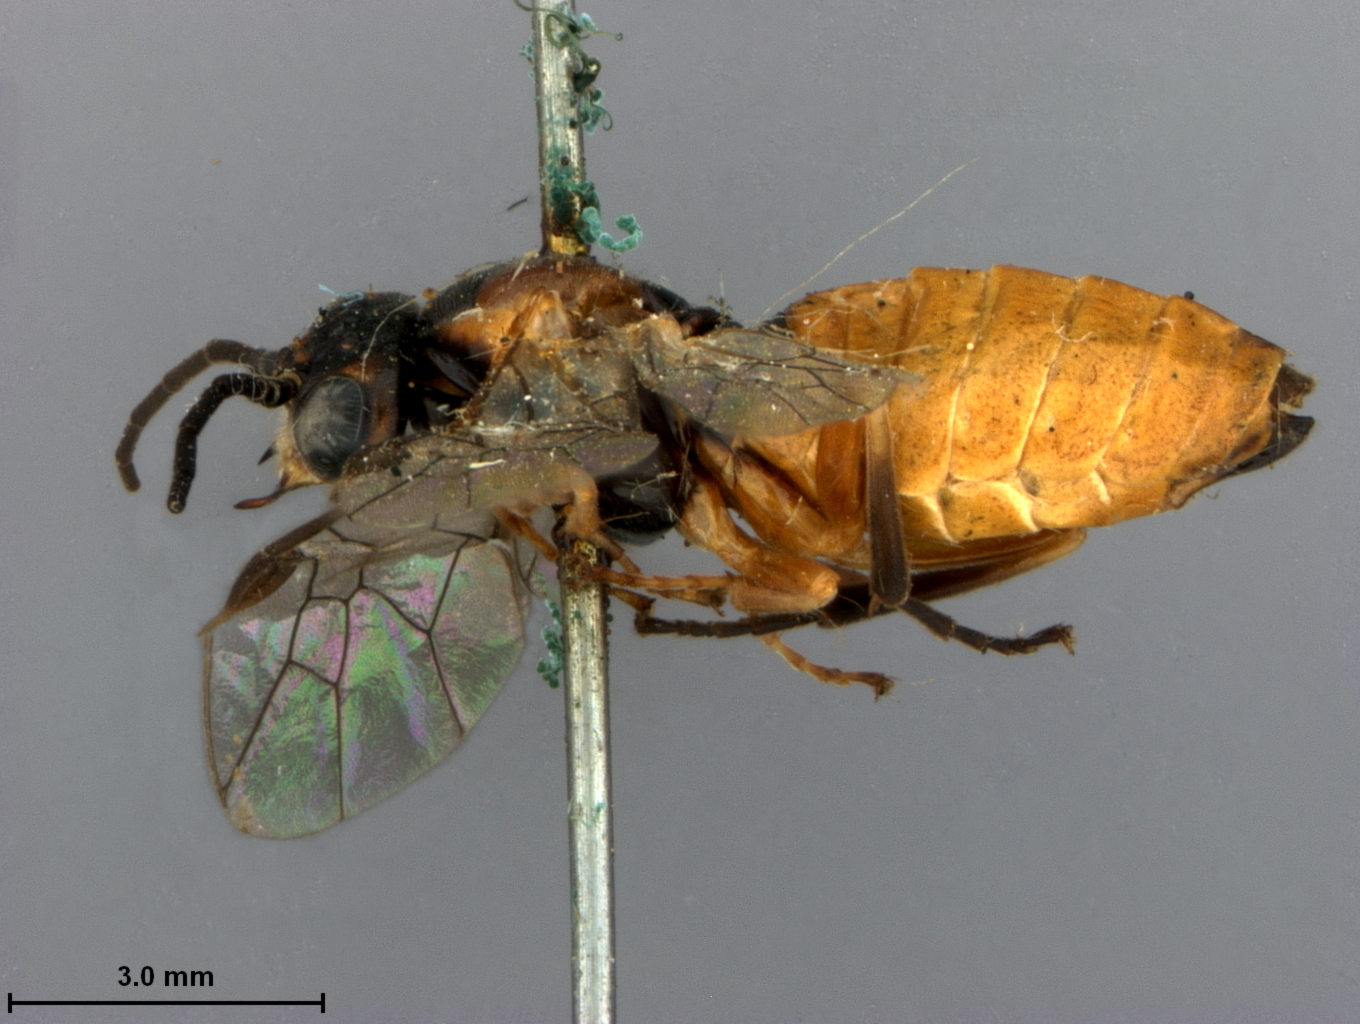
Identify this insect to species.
Pteronus hudsonii
